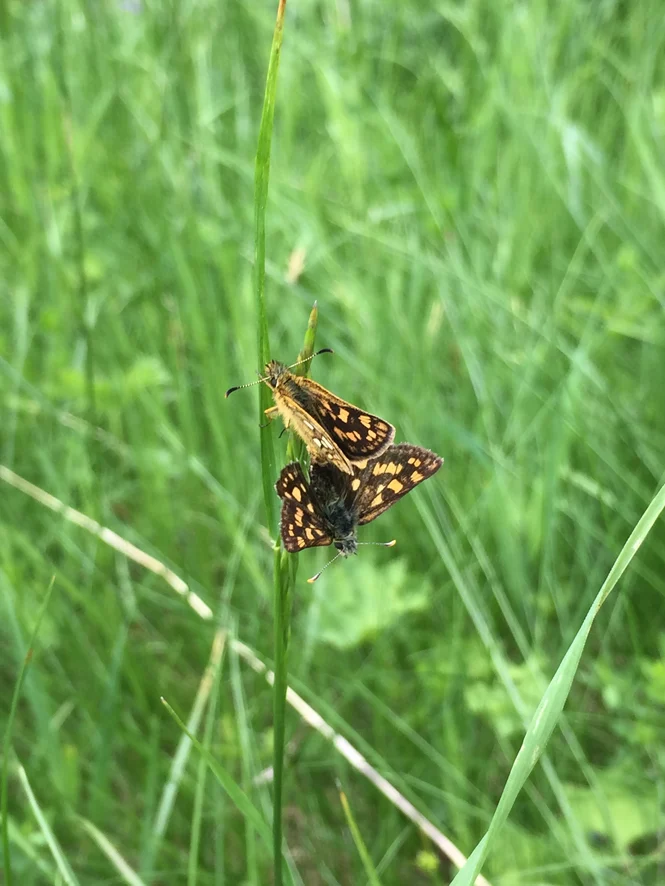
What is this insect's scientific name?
Carterocephalus palaemon
